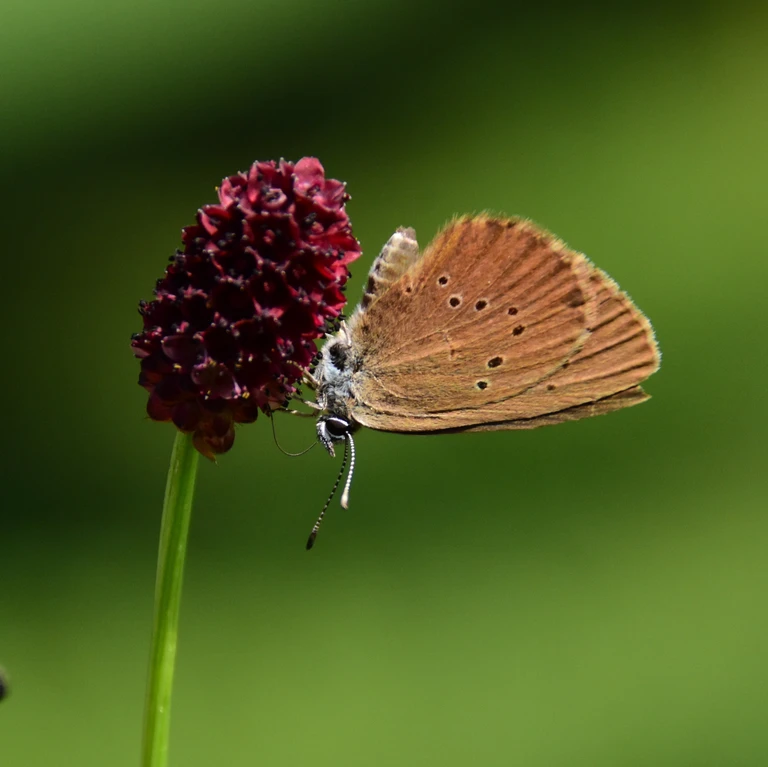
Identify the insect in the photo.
Phengaris nausithous (also Maculinea nausithous)
